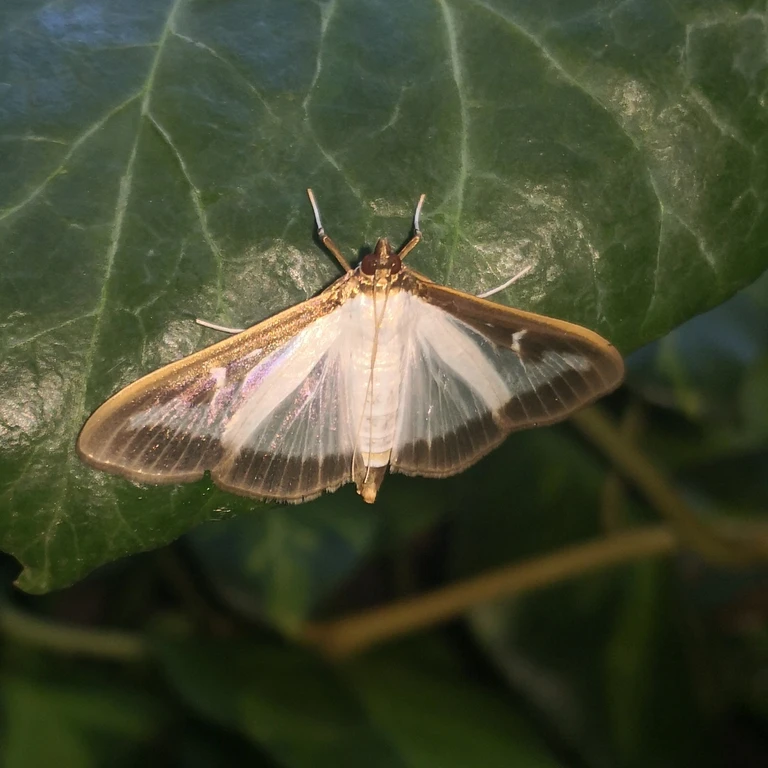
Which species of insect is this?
Cydalima perspectalis
